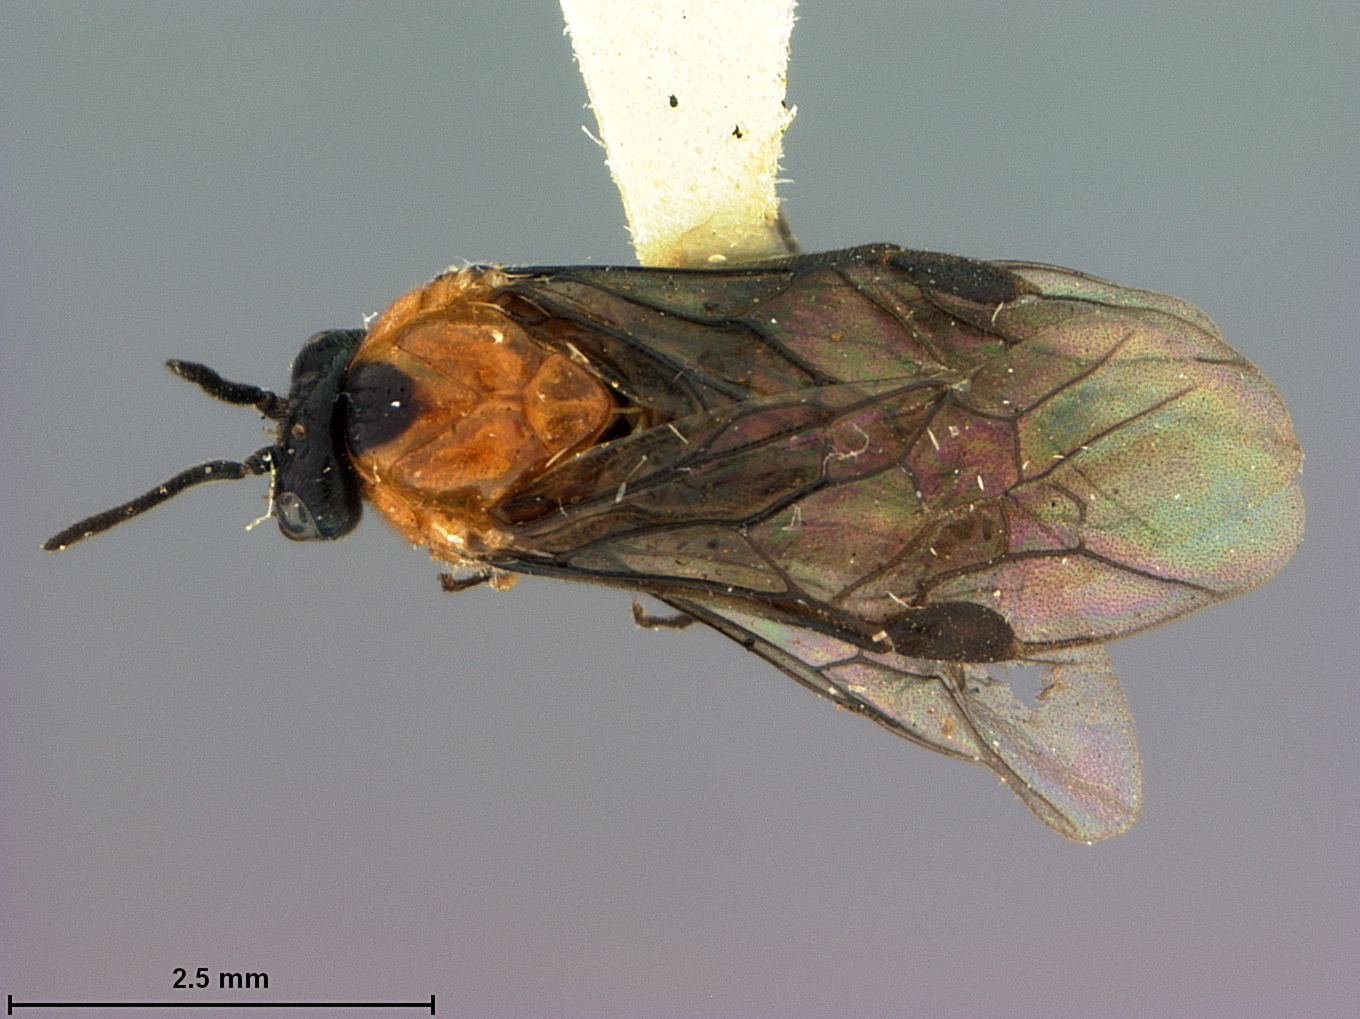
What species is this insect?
Sphacophilus dissensus
